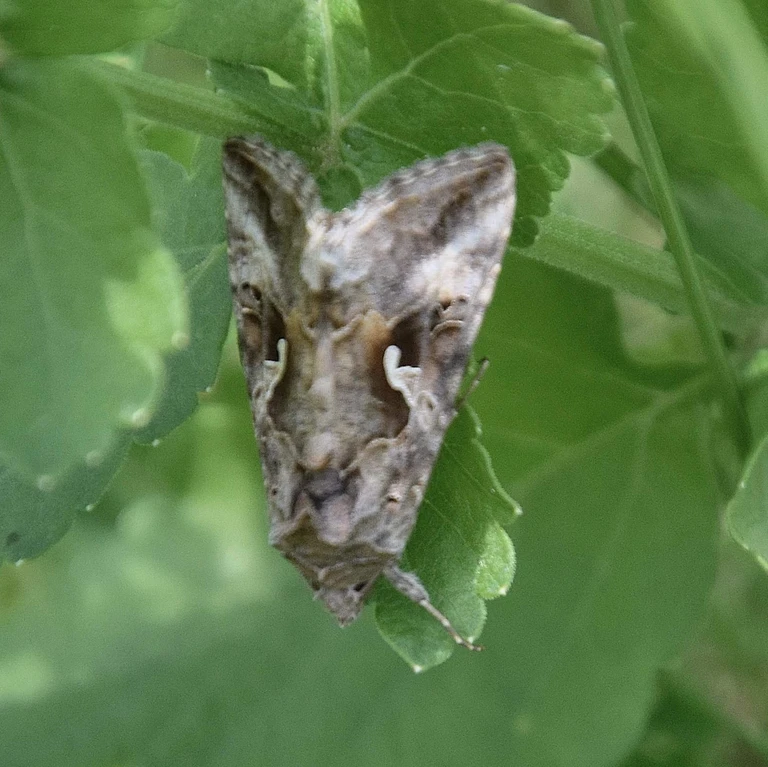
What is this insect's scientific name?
Autographa gamma
